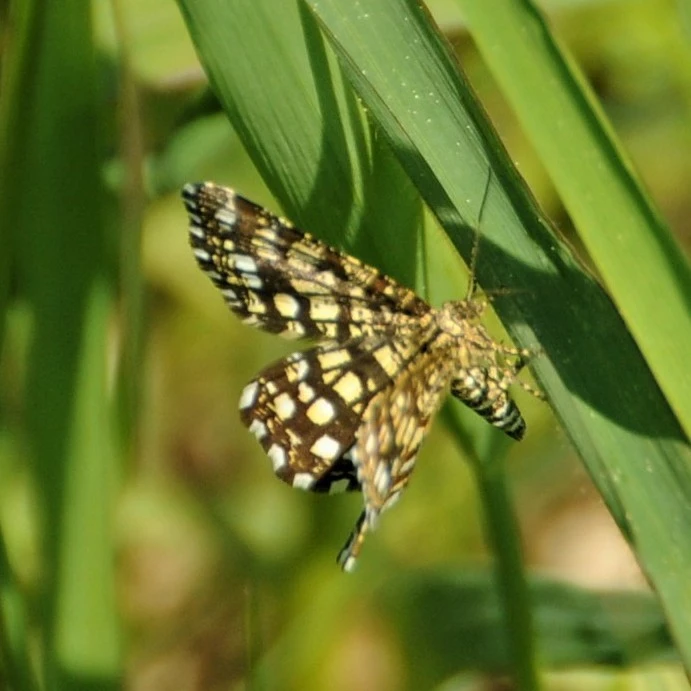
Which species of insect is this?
Chiasmia clathrata
